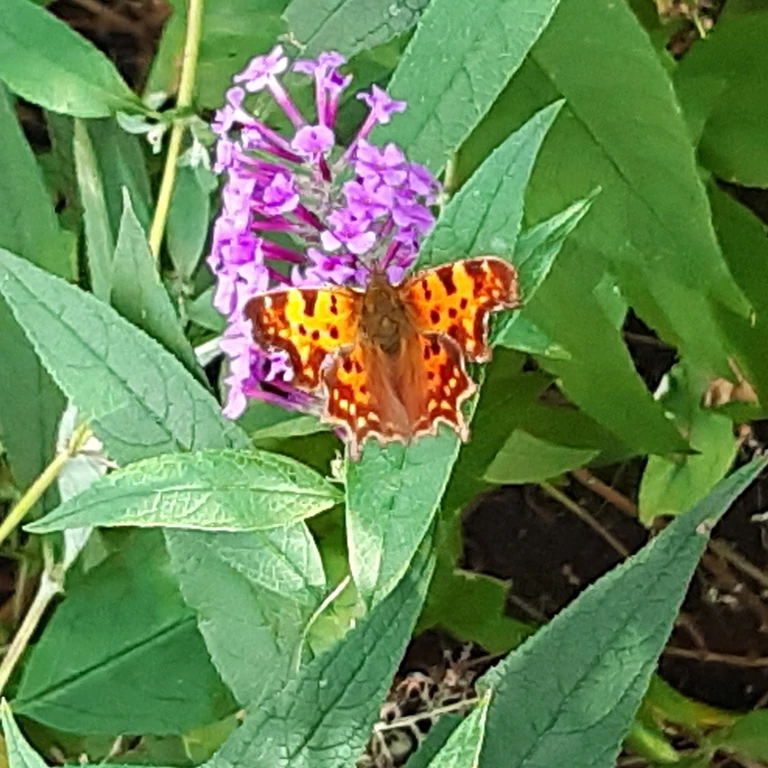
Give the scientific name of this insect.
Polygonia c-album
